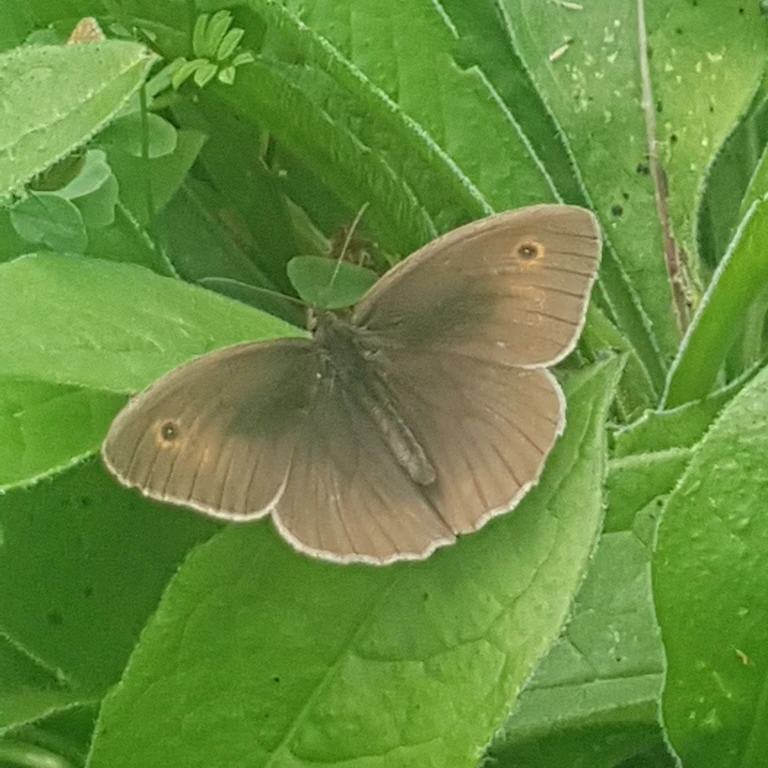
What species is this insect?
Maniola jurtina
